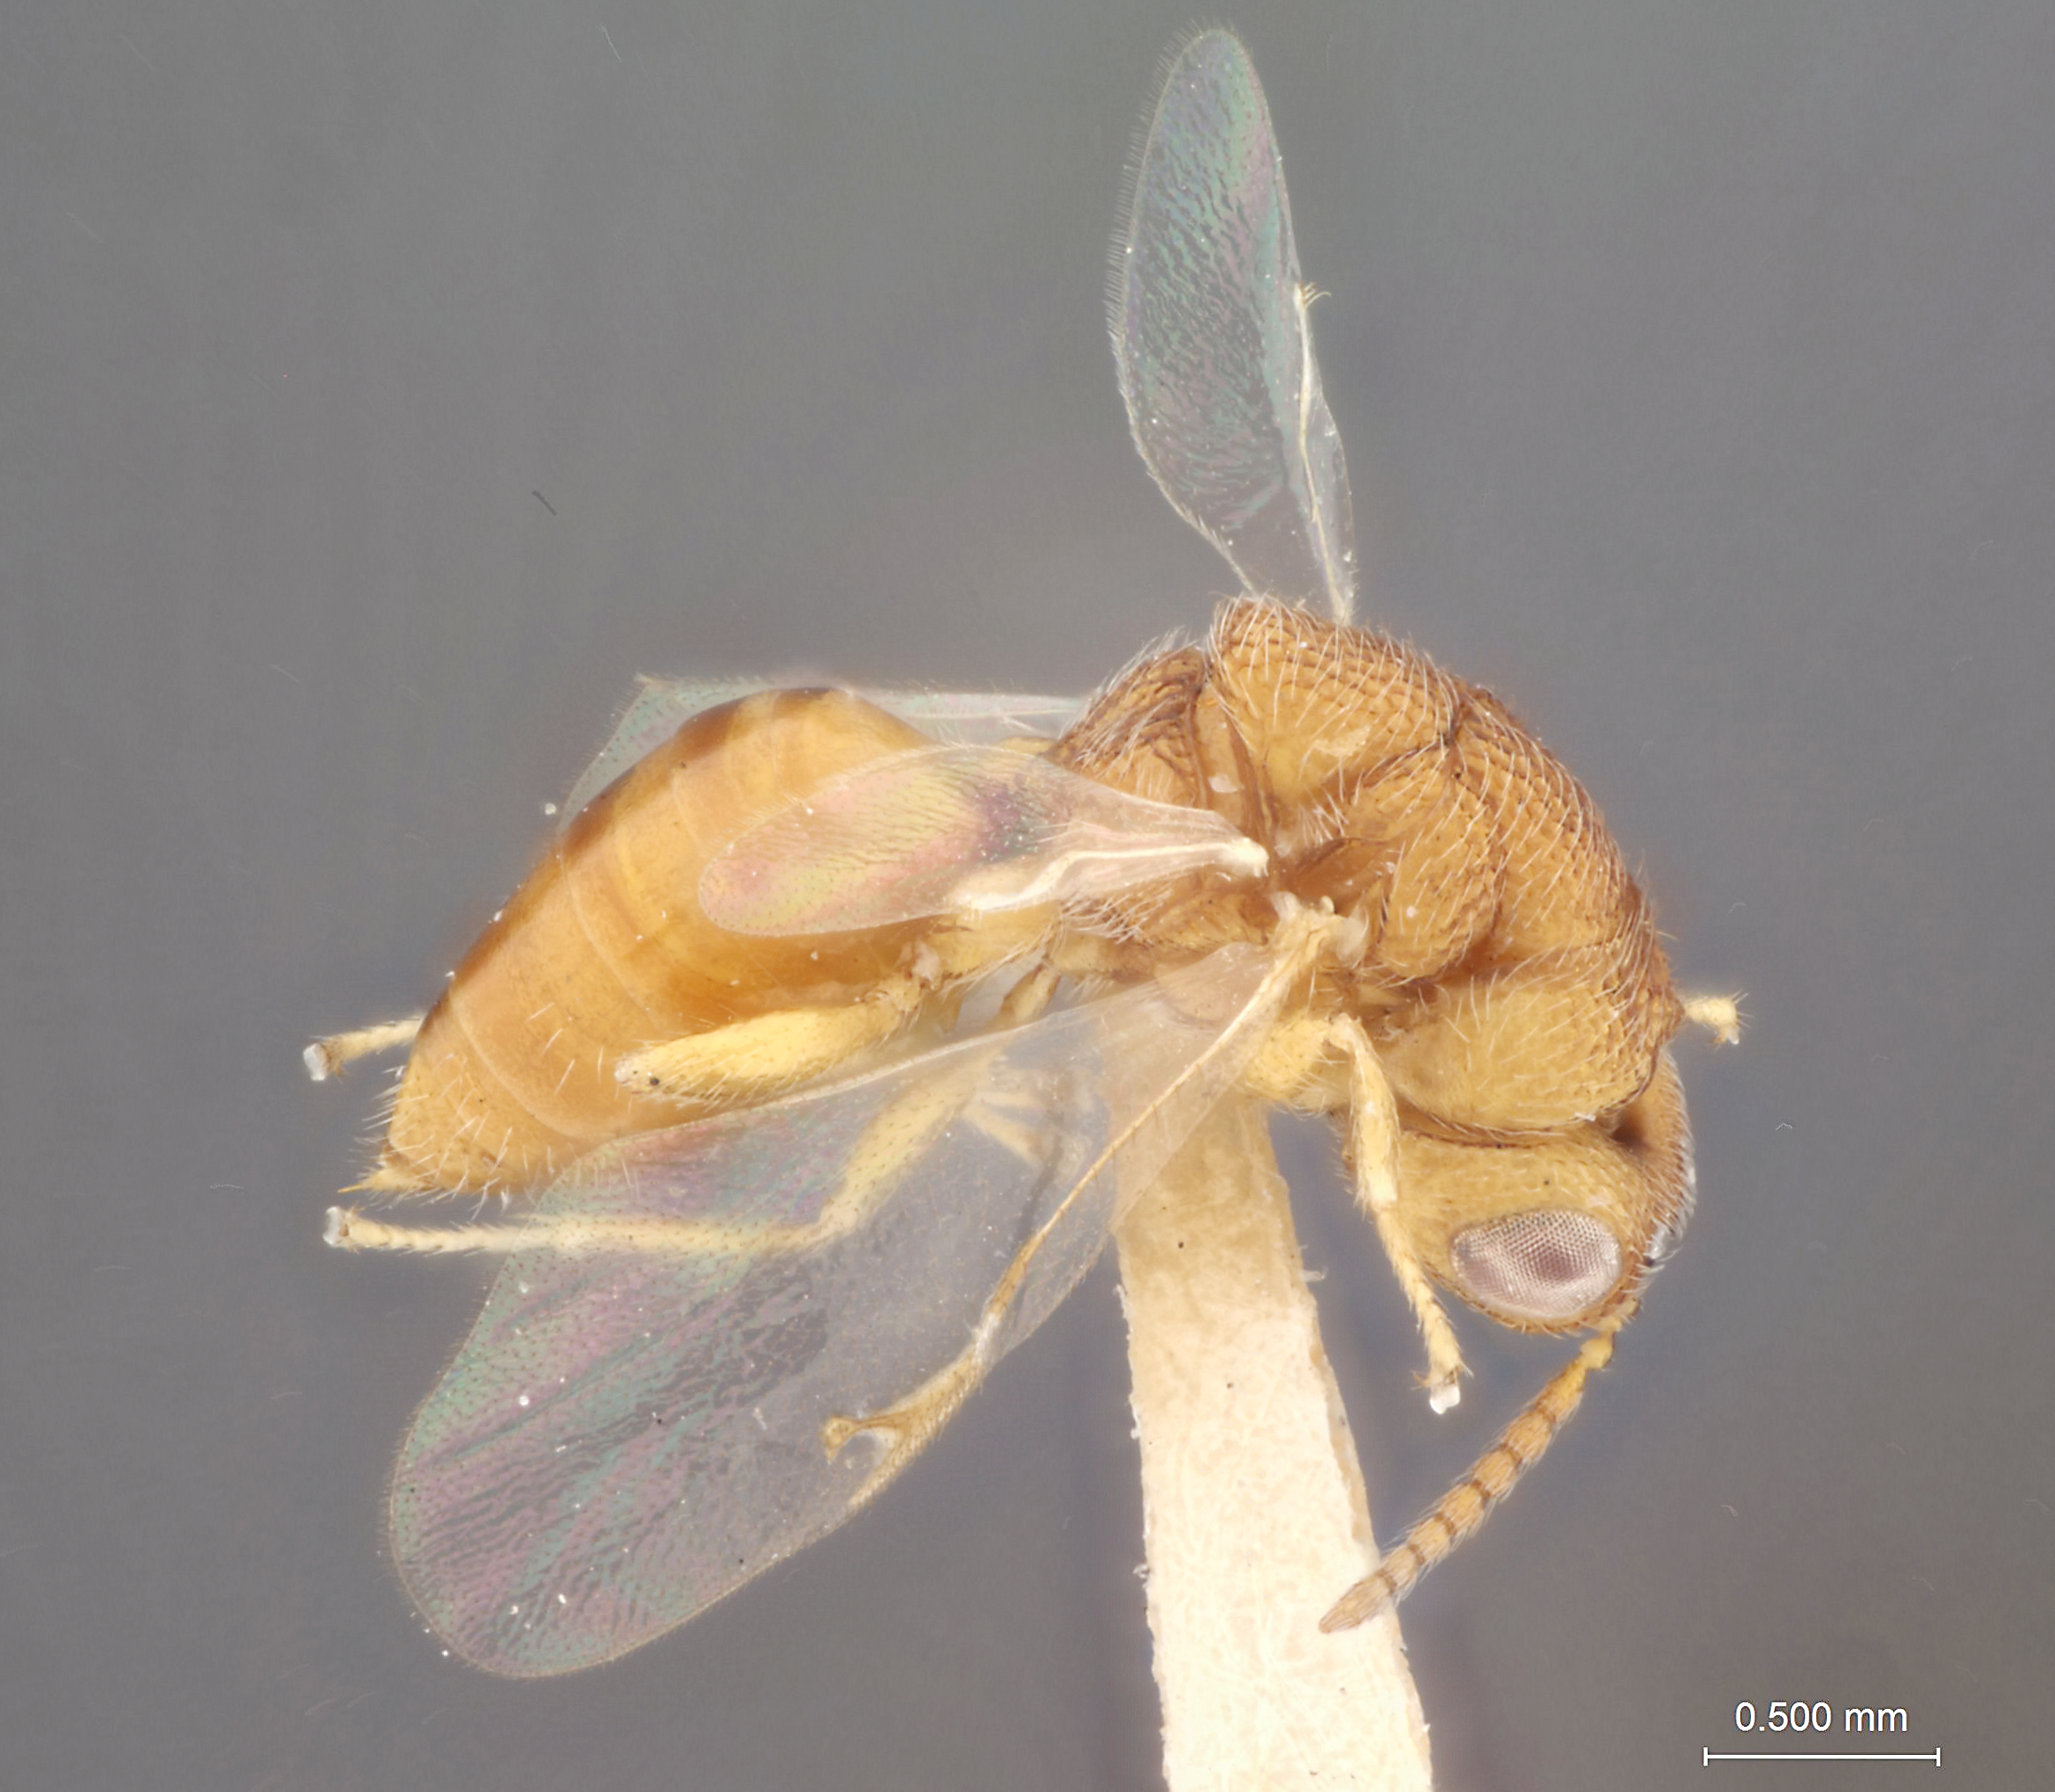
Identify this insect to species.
Bephratelloides petiolatus
